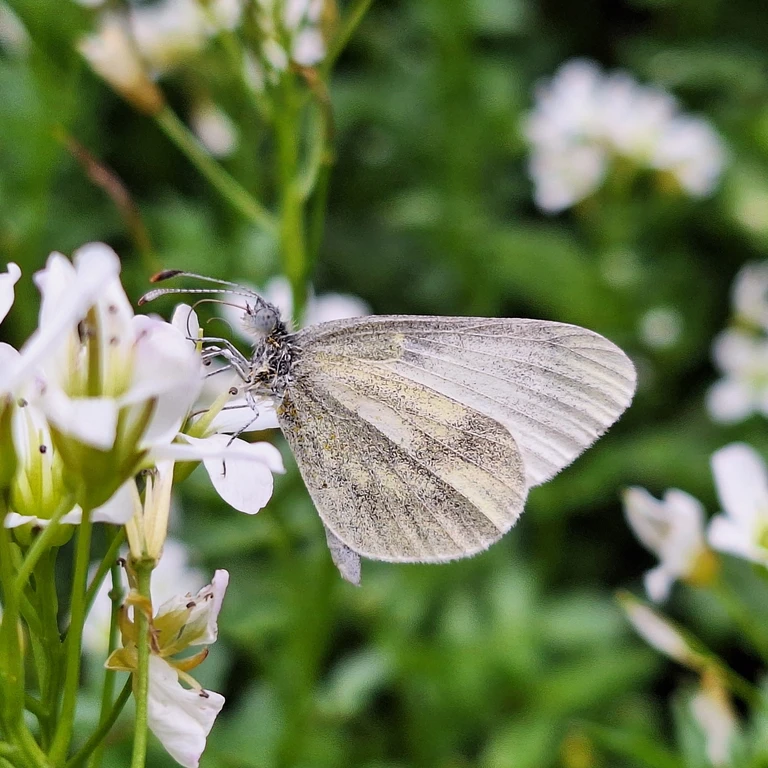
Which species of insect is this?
Leptidea sinapis/juvernica
